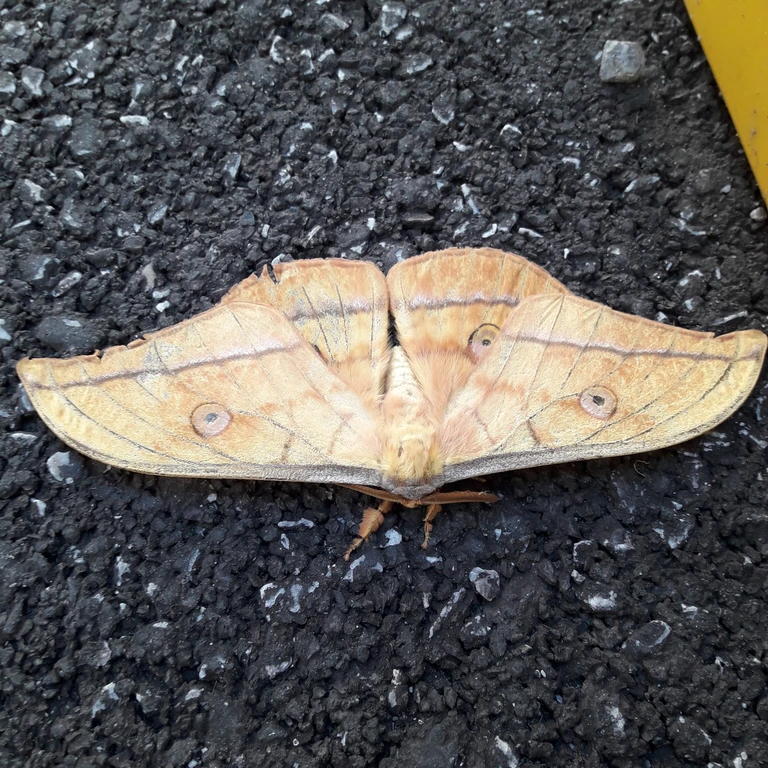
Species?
Antheraea yamamai
